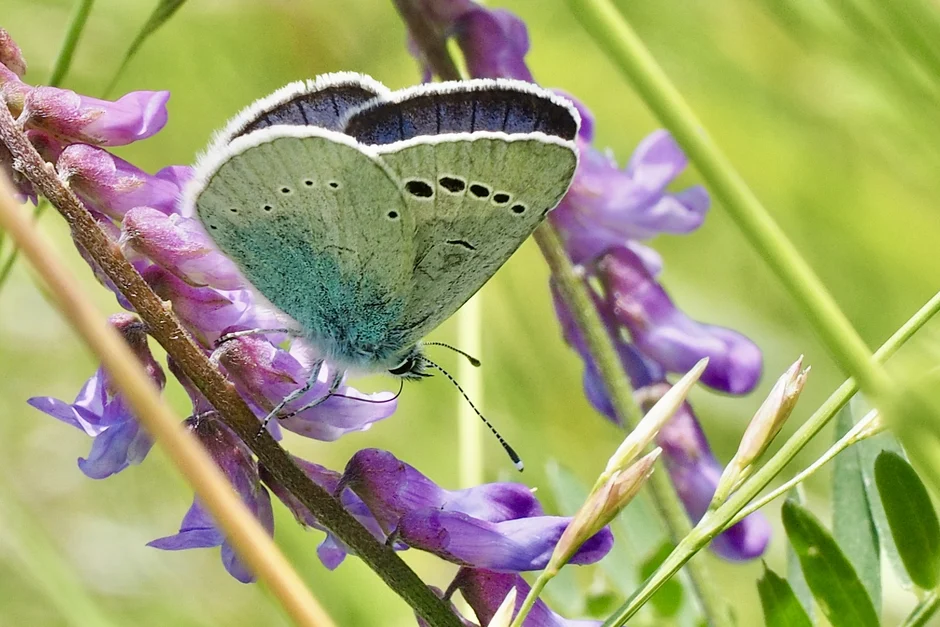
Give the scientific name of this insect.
Glaucopsyche alexis
